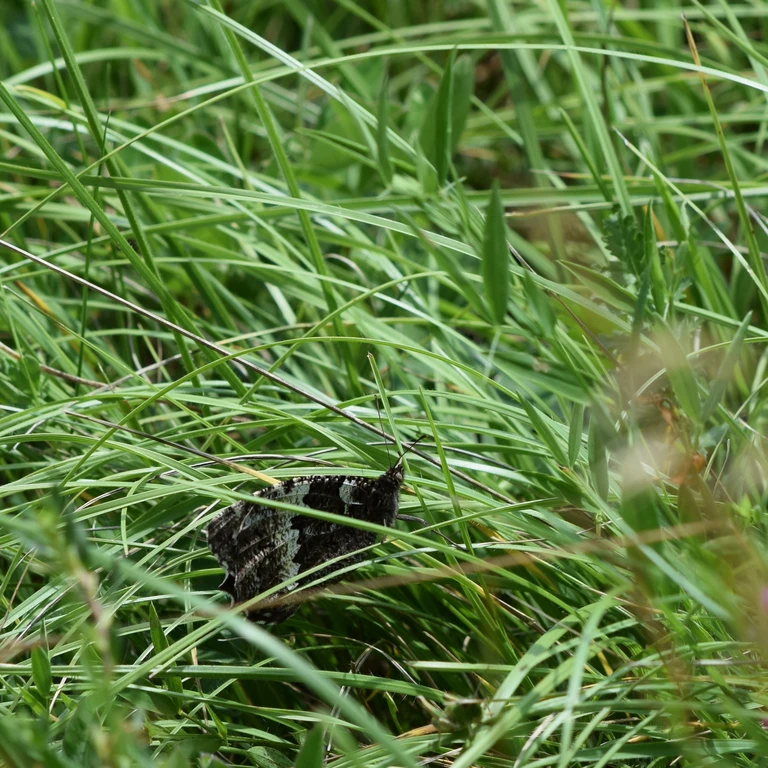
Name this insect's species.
Brintesia circe
